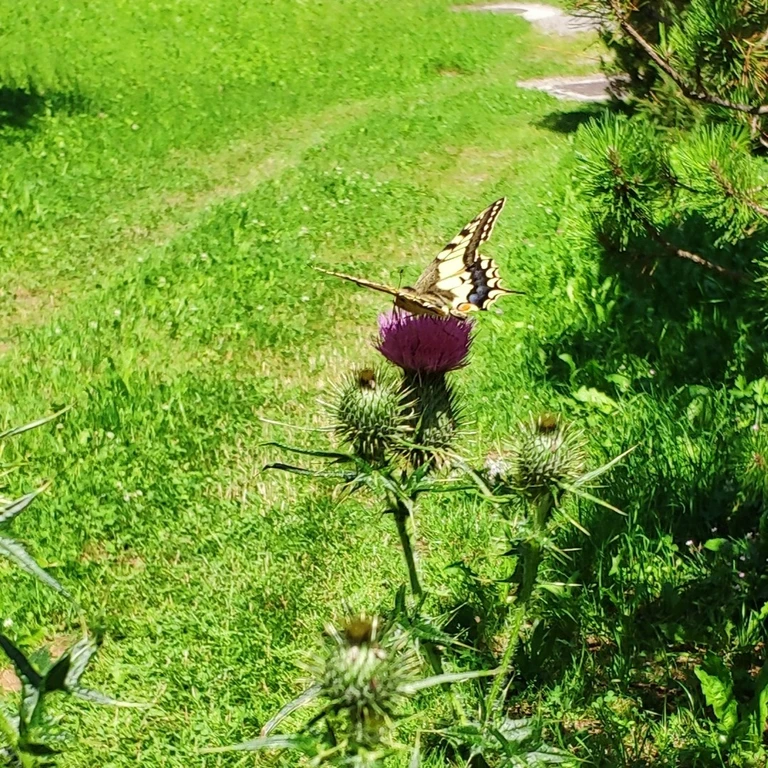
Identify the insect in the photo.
Papilio machaon
